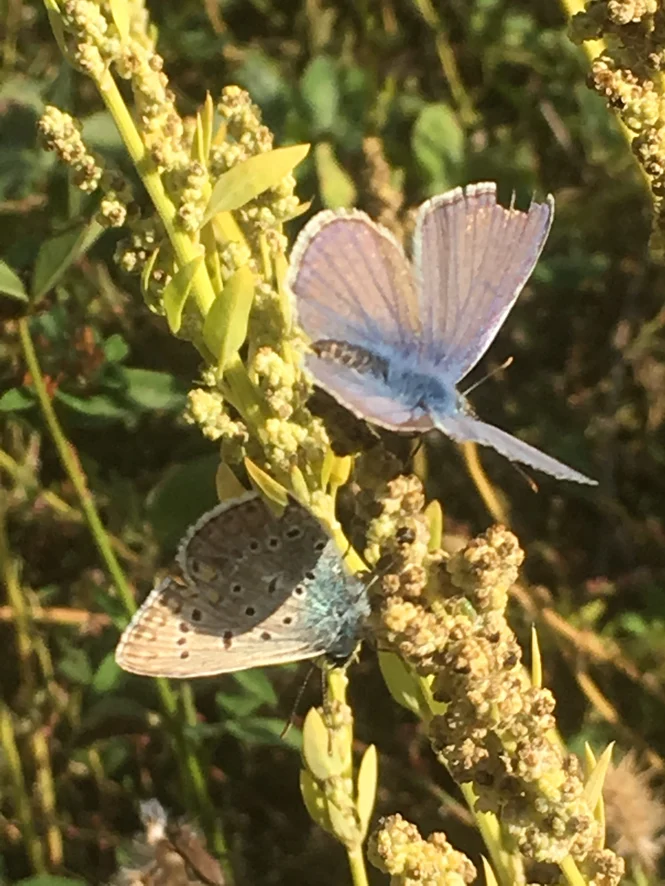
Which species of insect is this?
Polyommatus icarus
